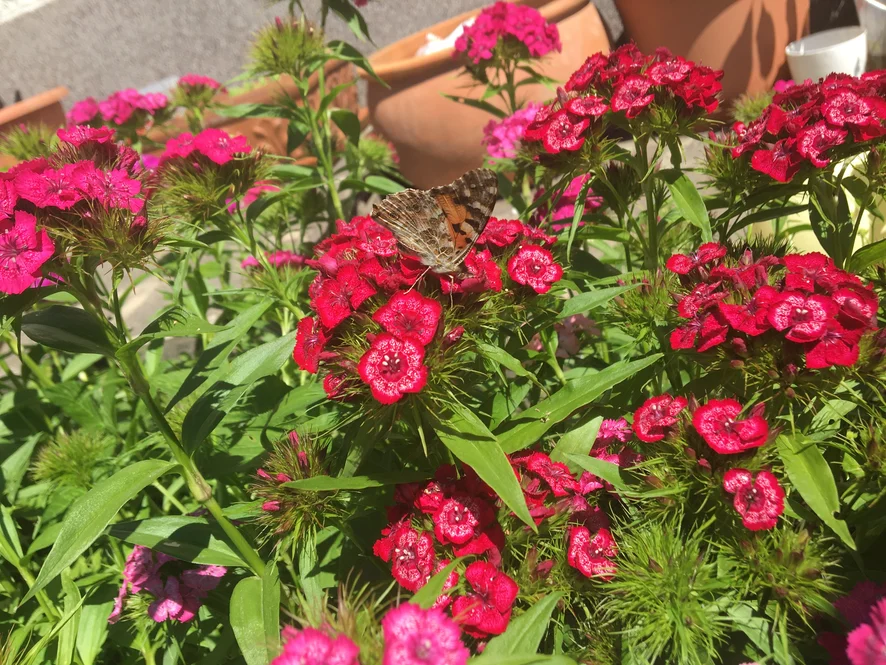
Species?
Vanessa cardui
